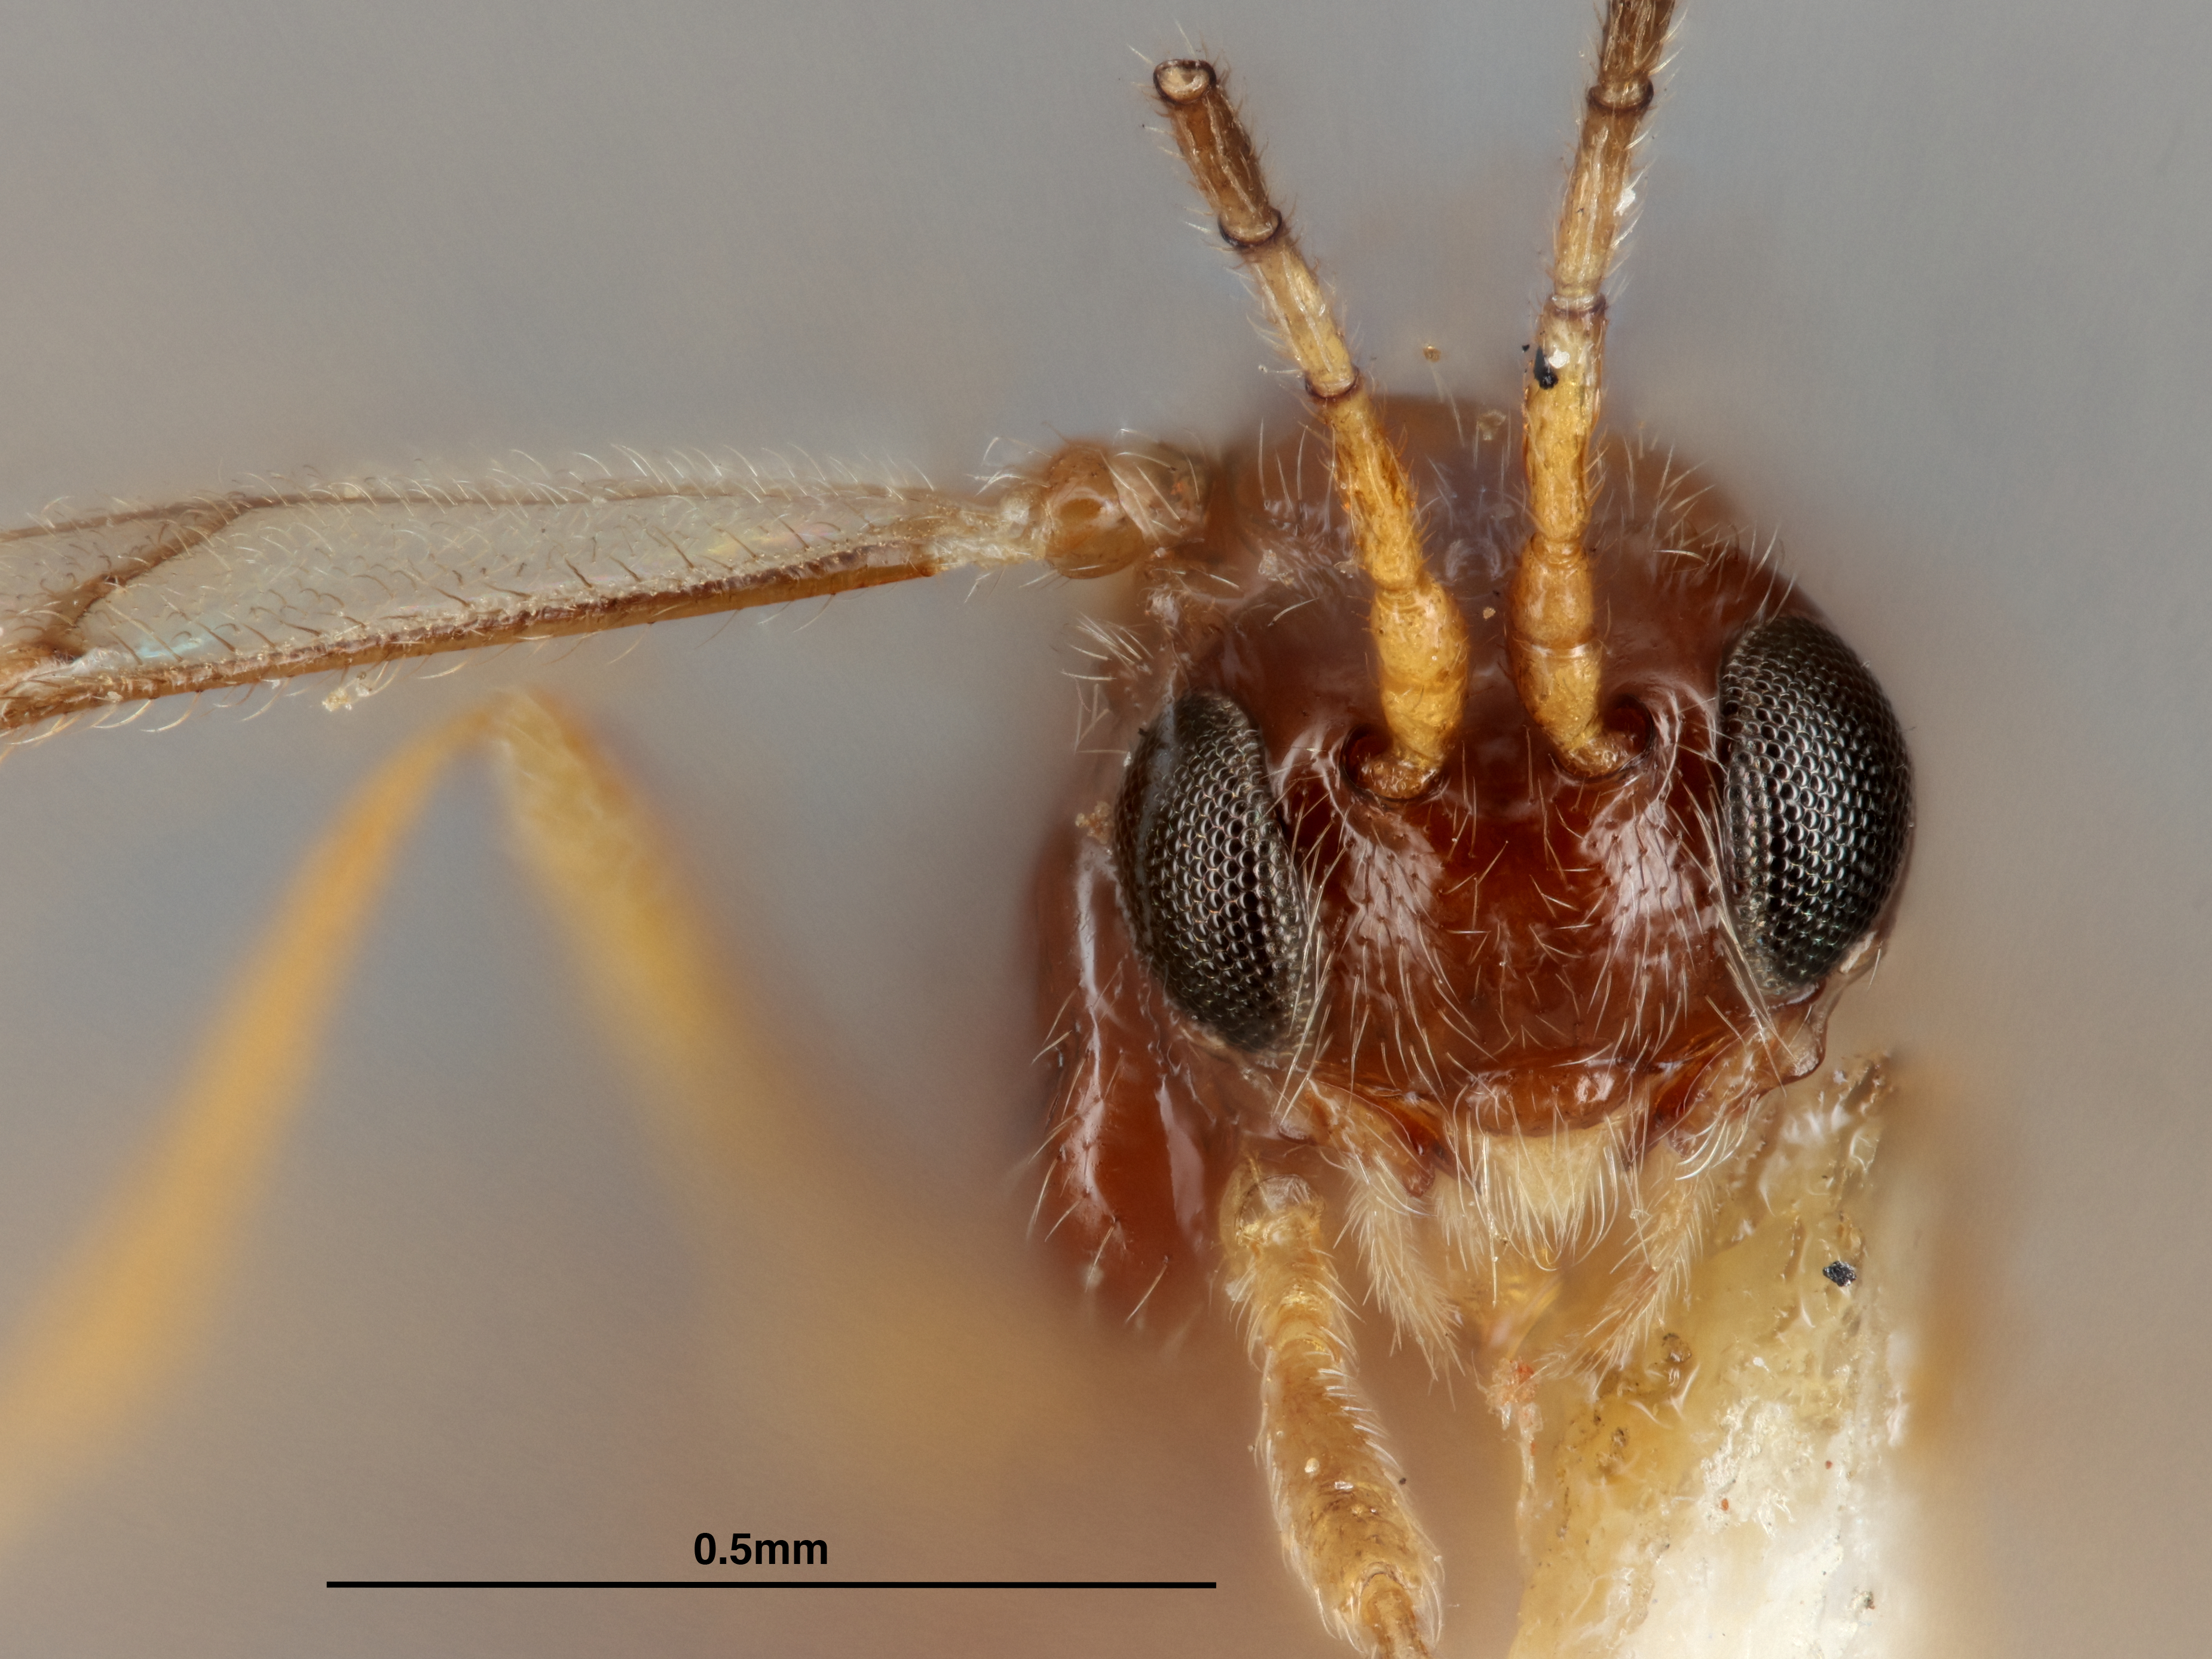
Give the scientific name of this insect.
Adelura gahani
